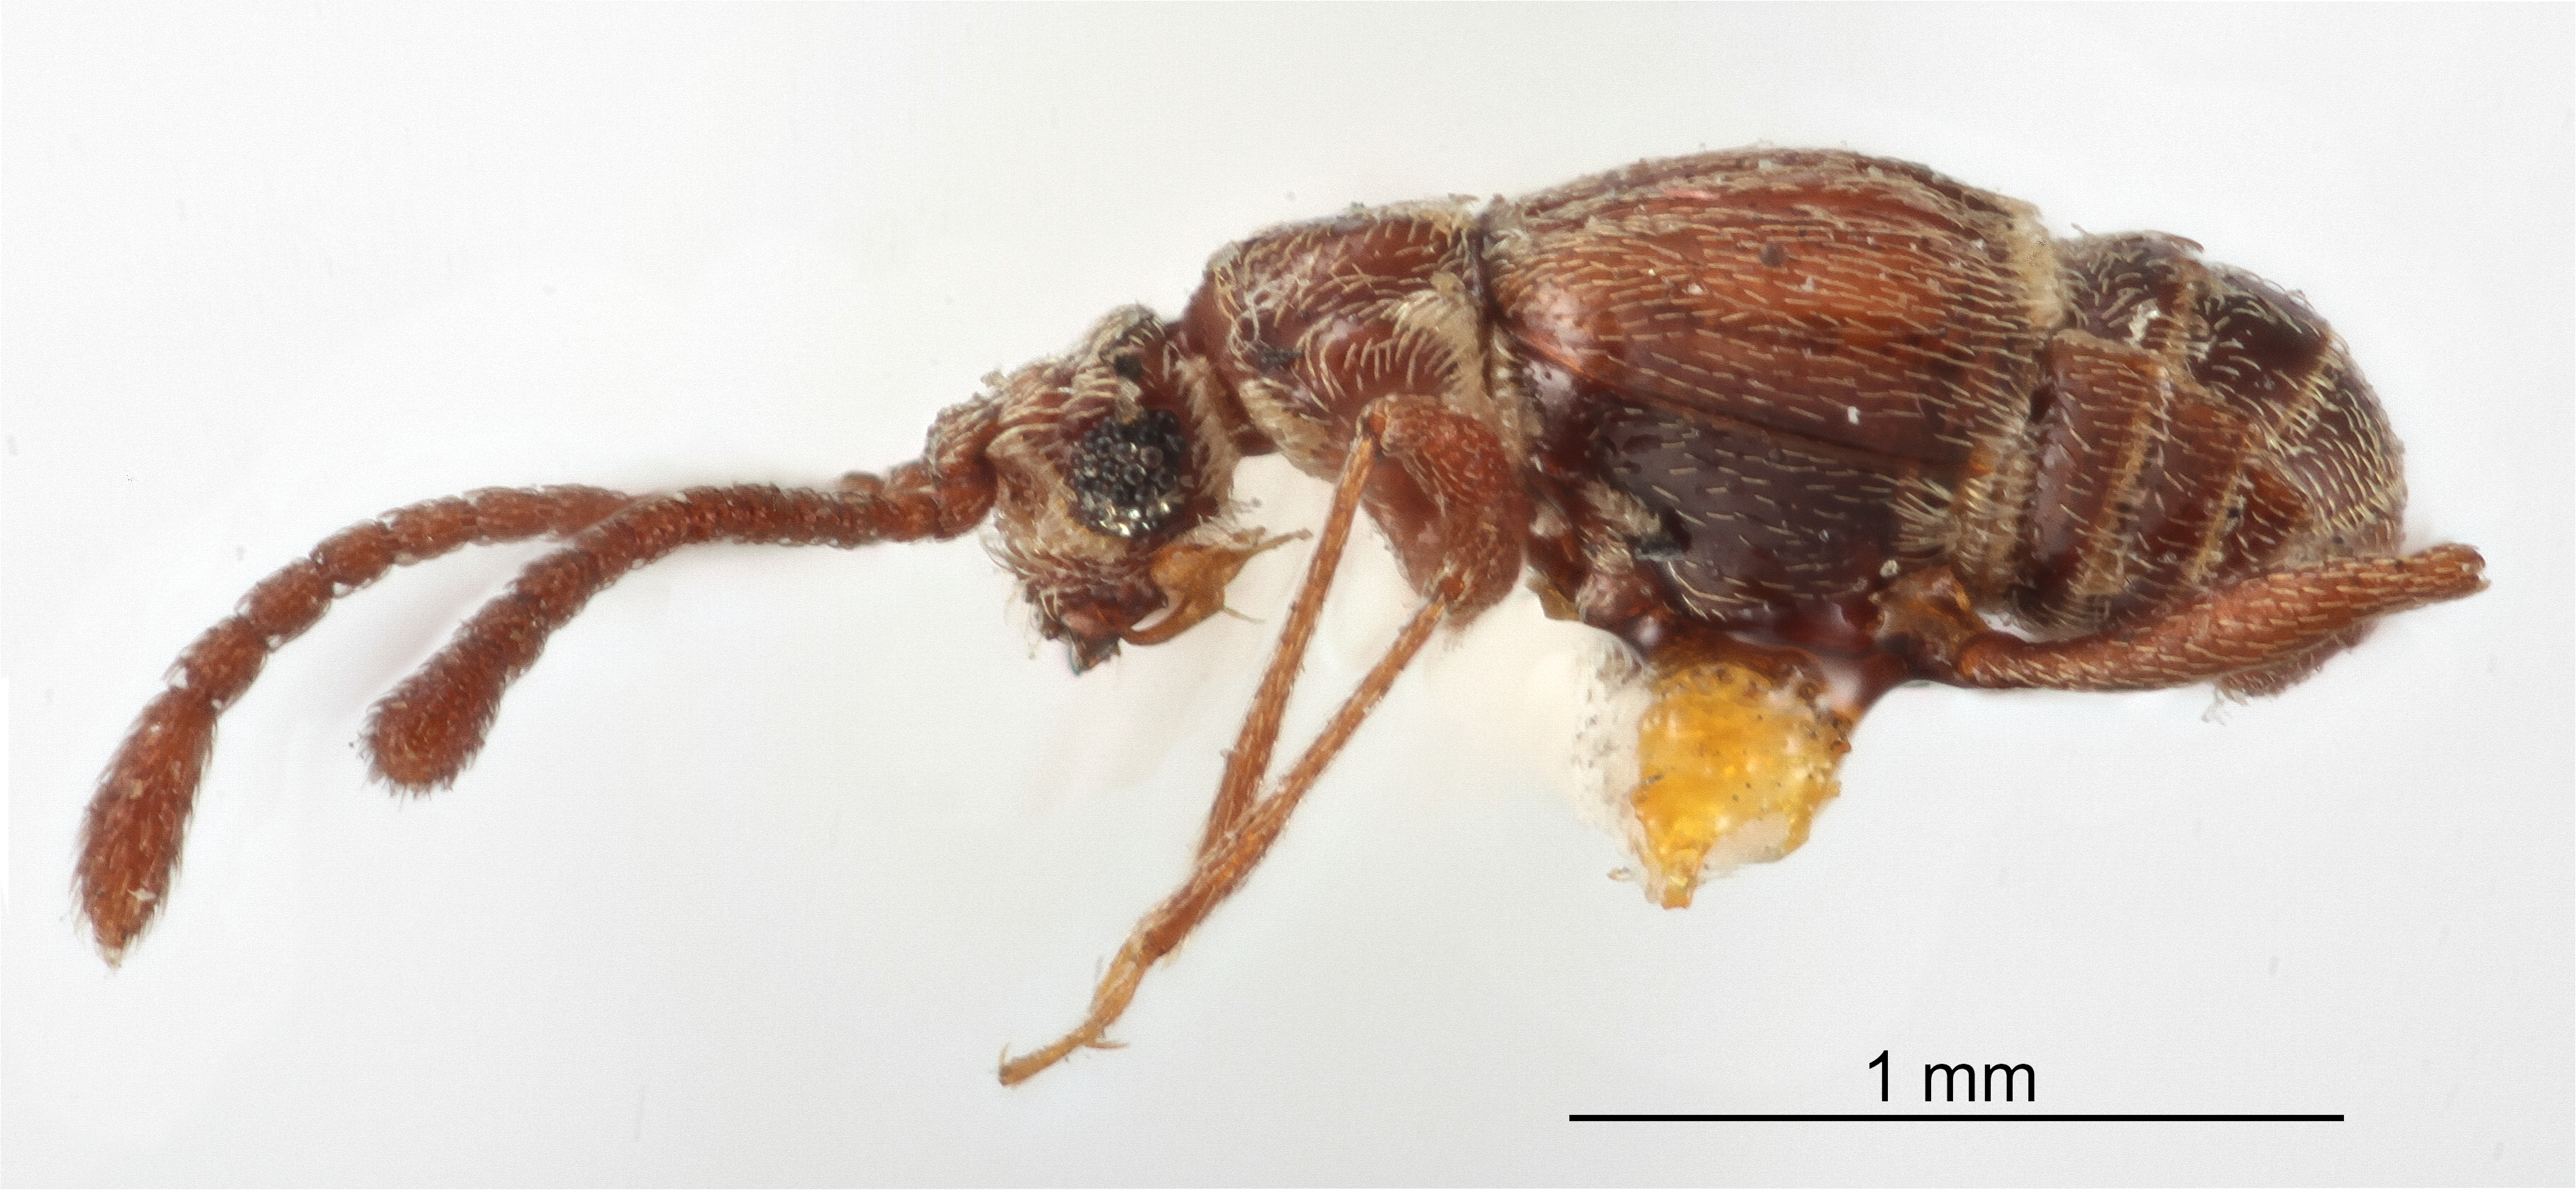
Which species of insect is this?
Pilopius georgianus
